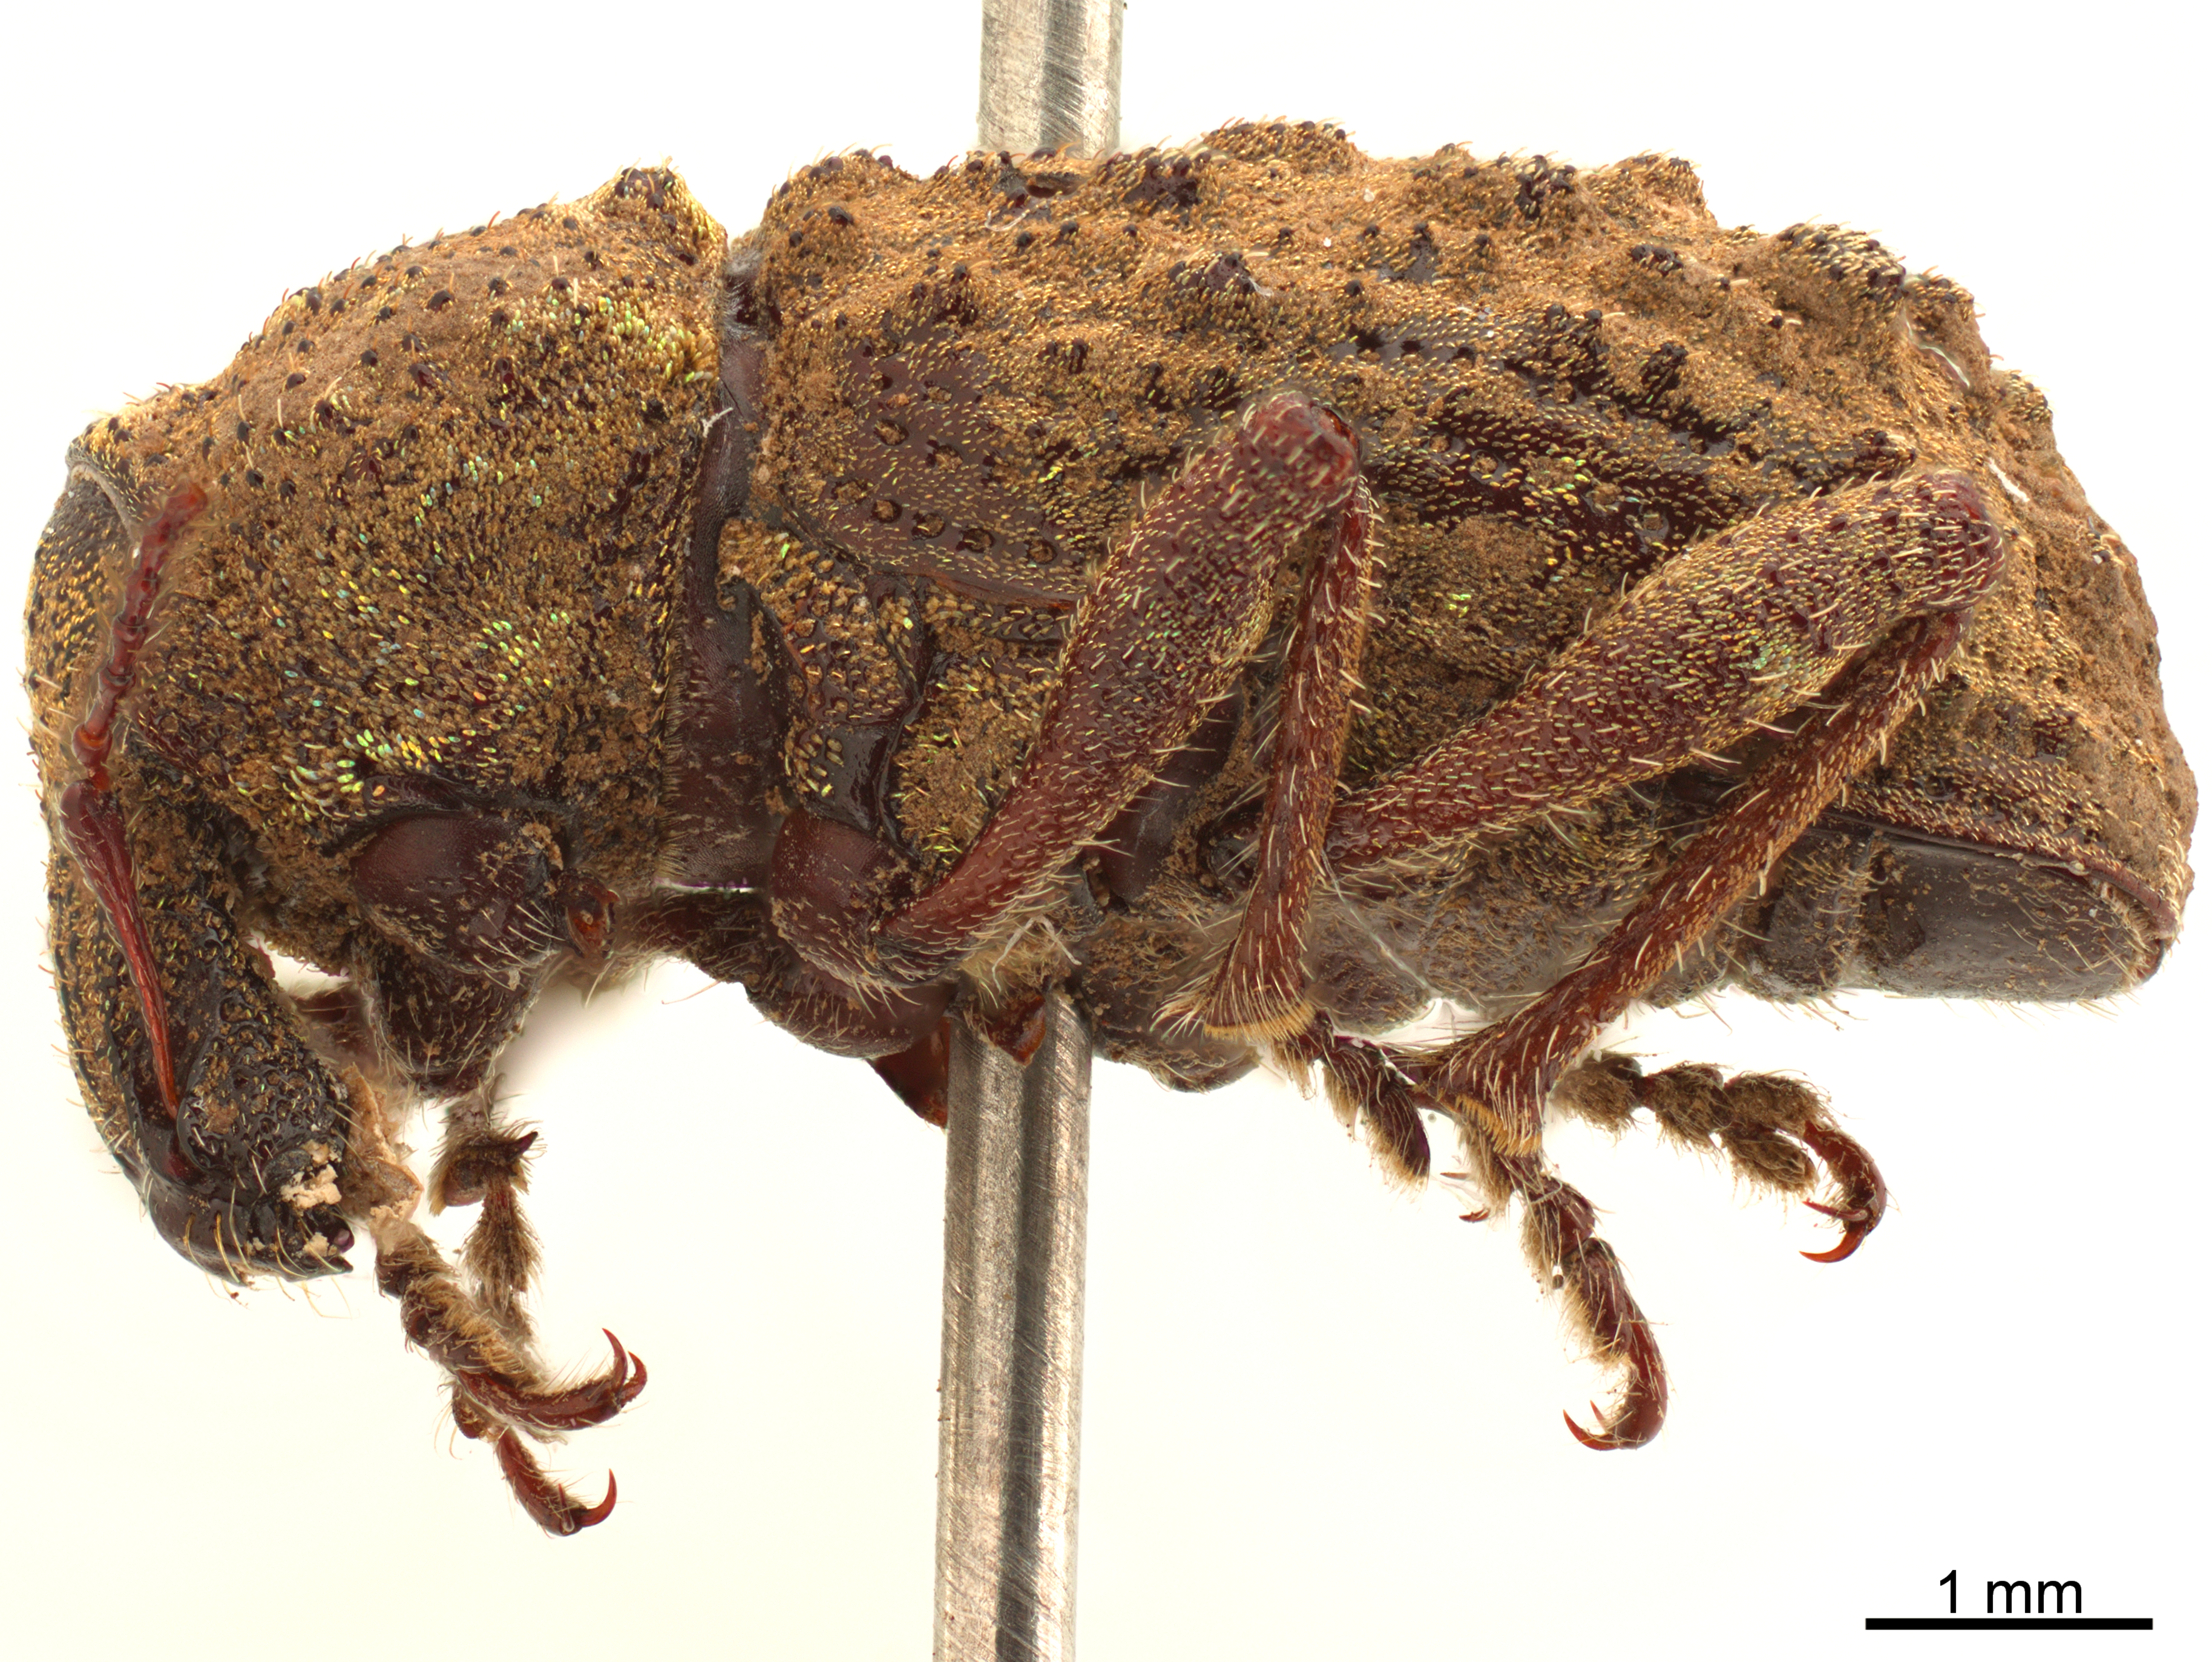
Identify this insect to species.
Premnotrypes suturicallus
